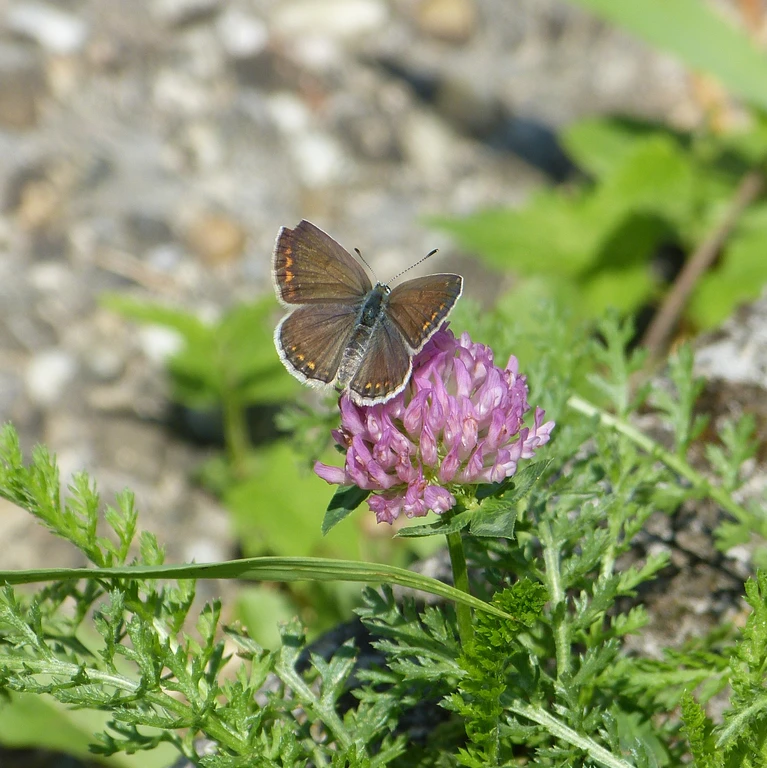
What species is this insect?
Polyommatus icarus
